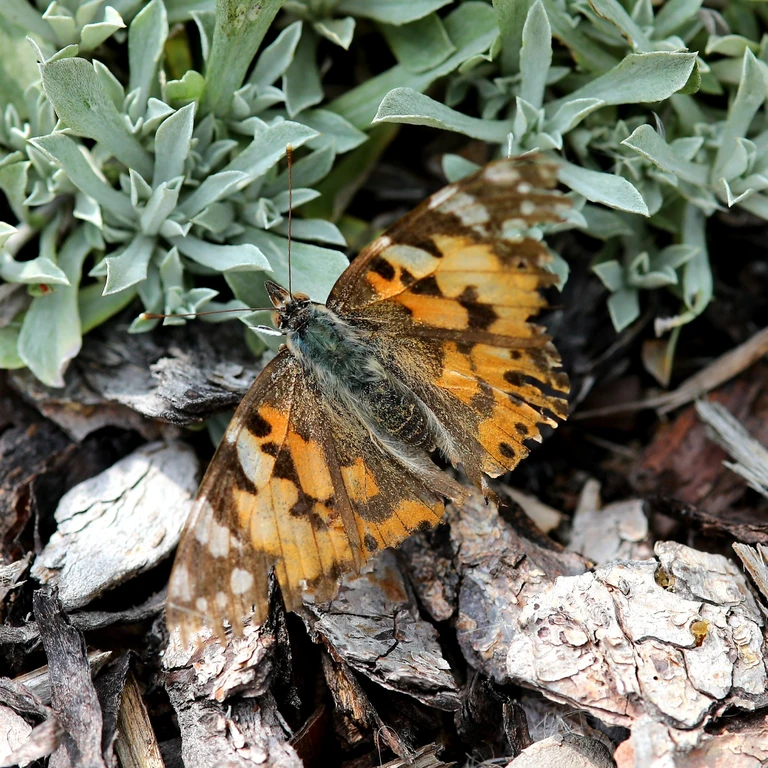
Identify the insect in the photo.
Vanessa cardui
